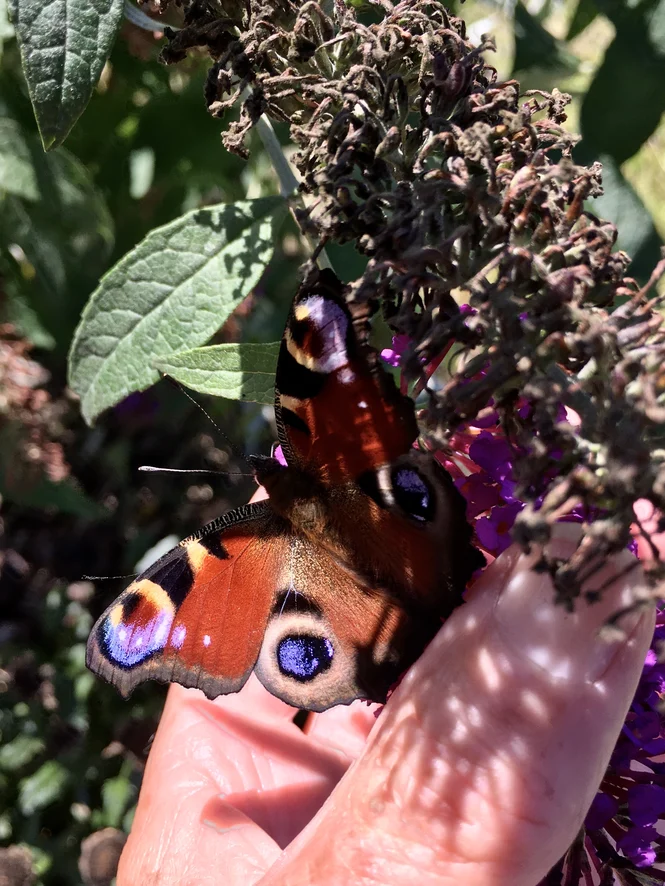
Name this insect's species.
Aglais io
